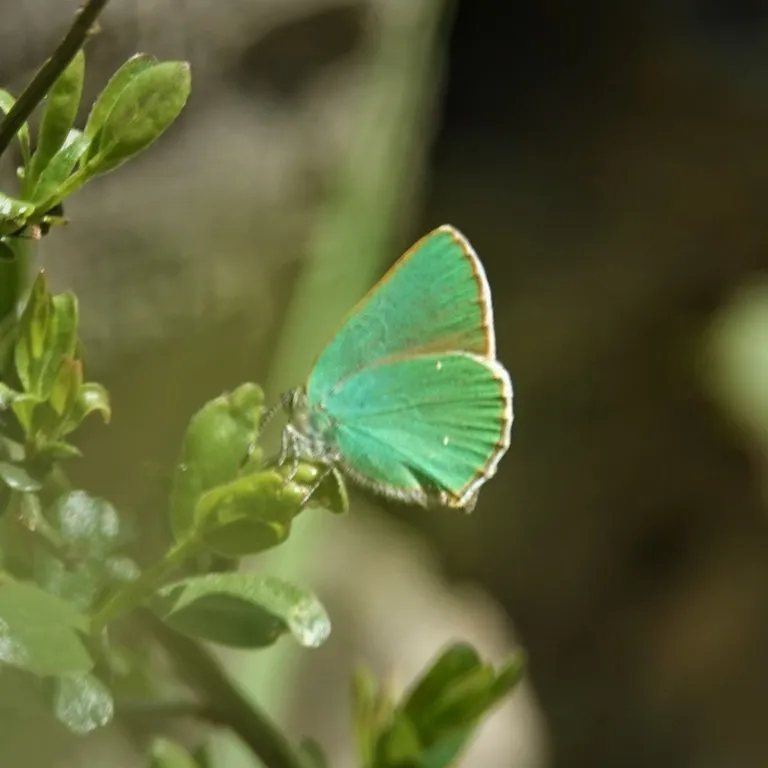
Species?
Callophrys rubi
